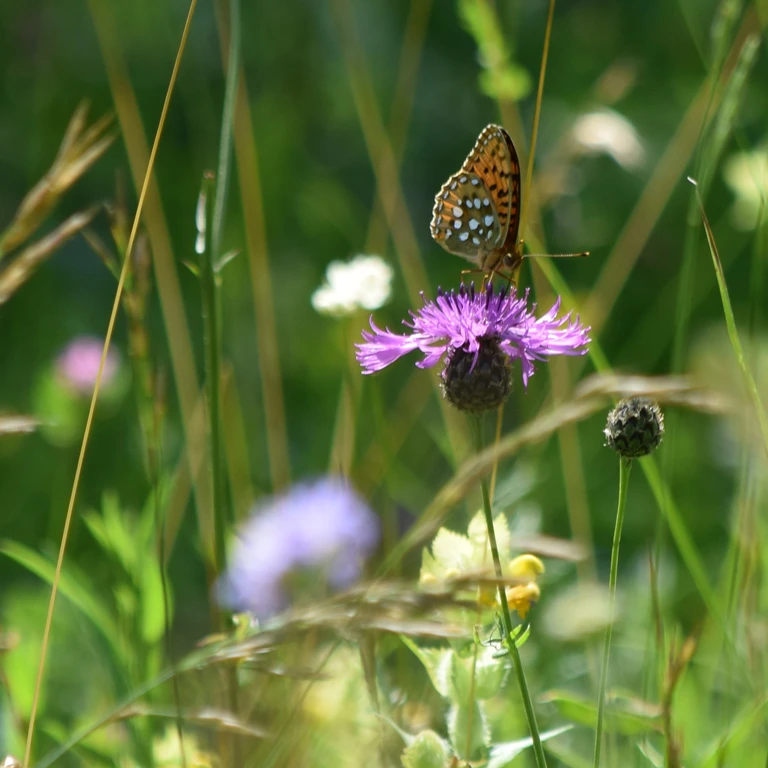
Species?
Speyeria aglaja
